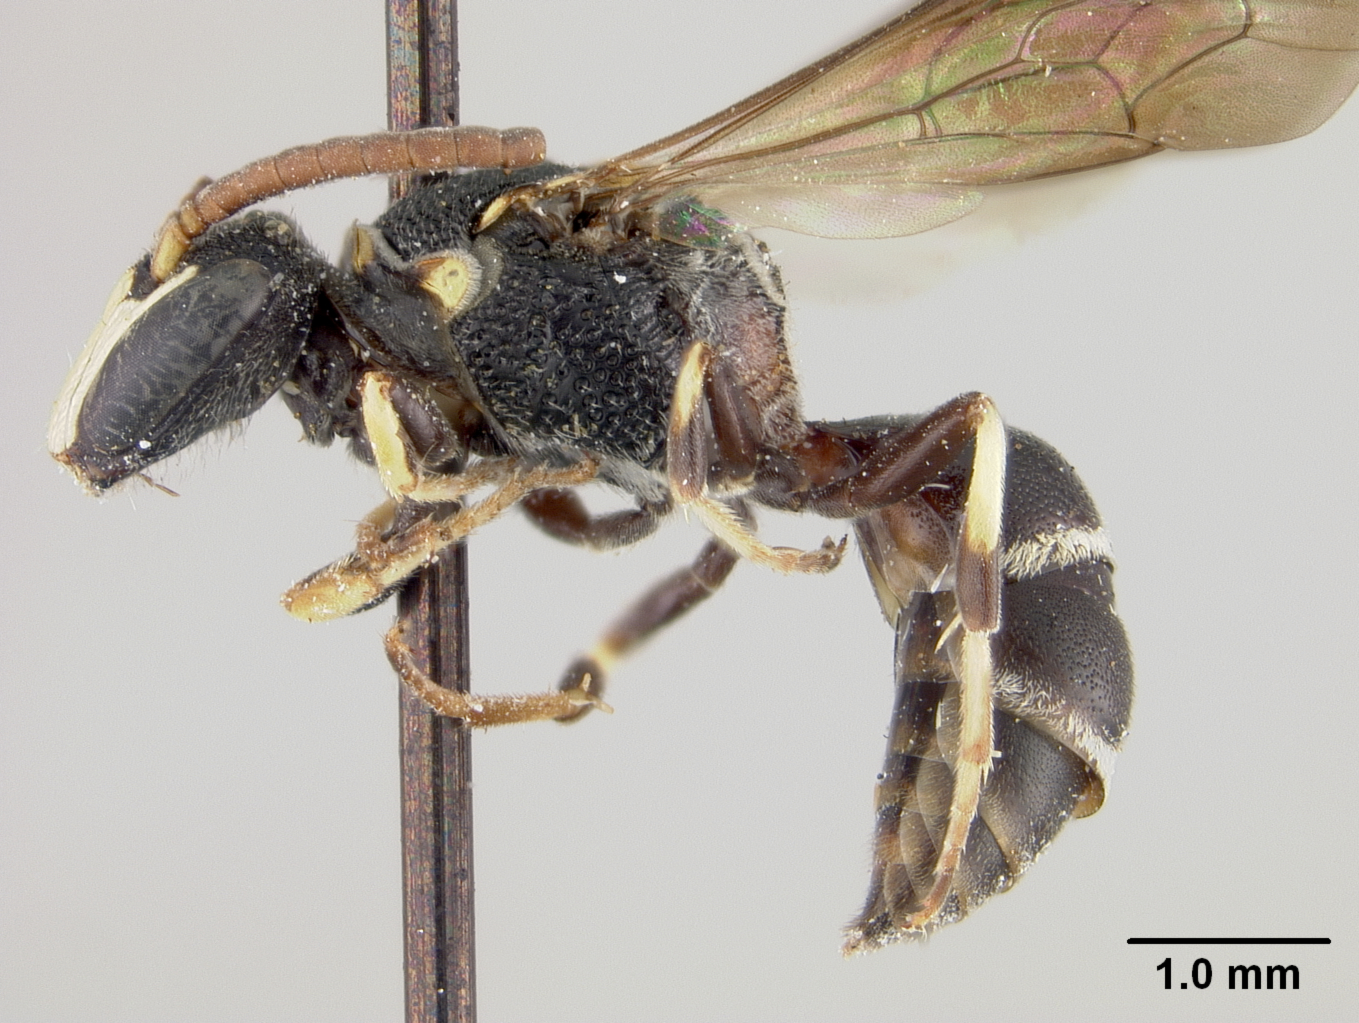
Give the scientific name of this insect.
Prosopis albifrontella
